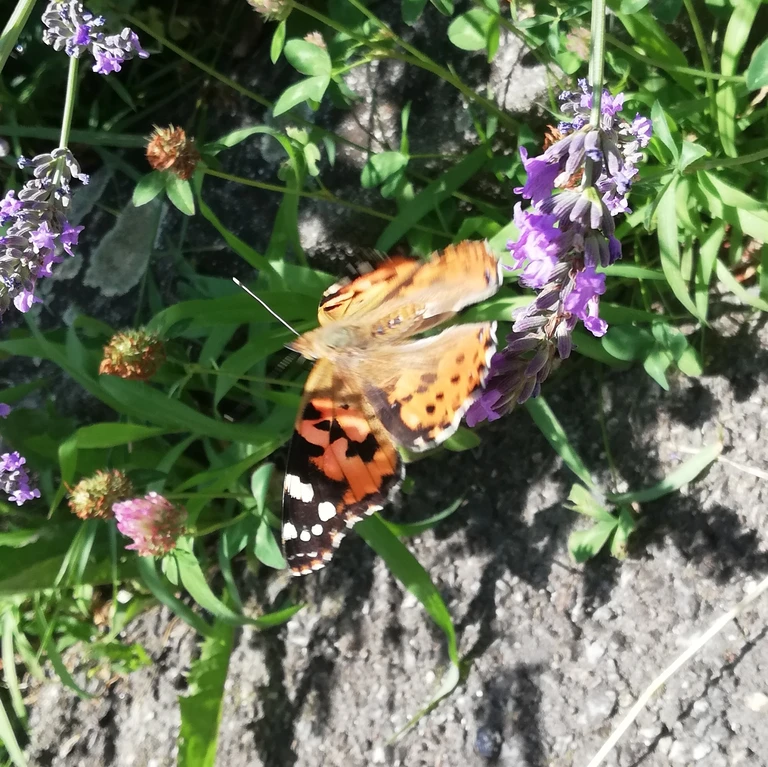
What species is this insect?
Vanessa cardui
